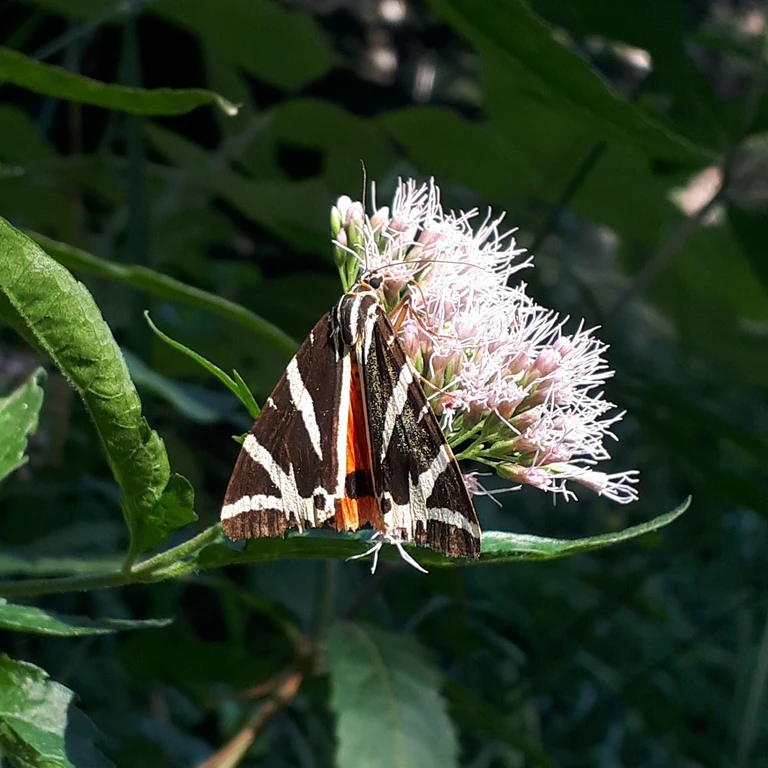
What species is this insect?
Euplagia quadripunctaria
